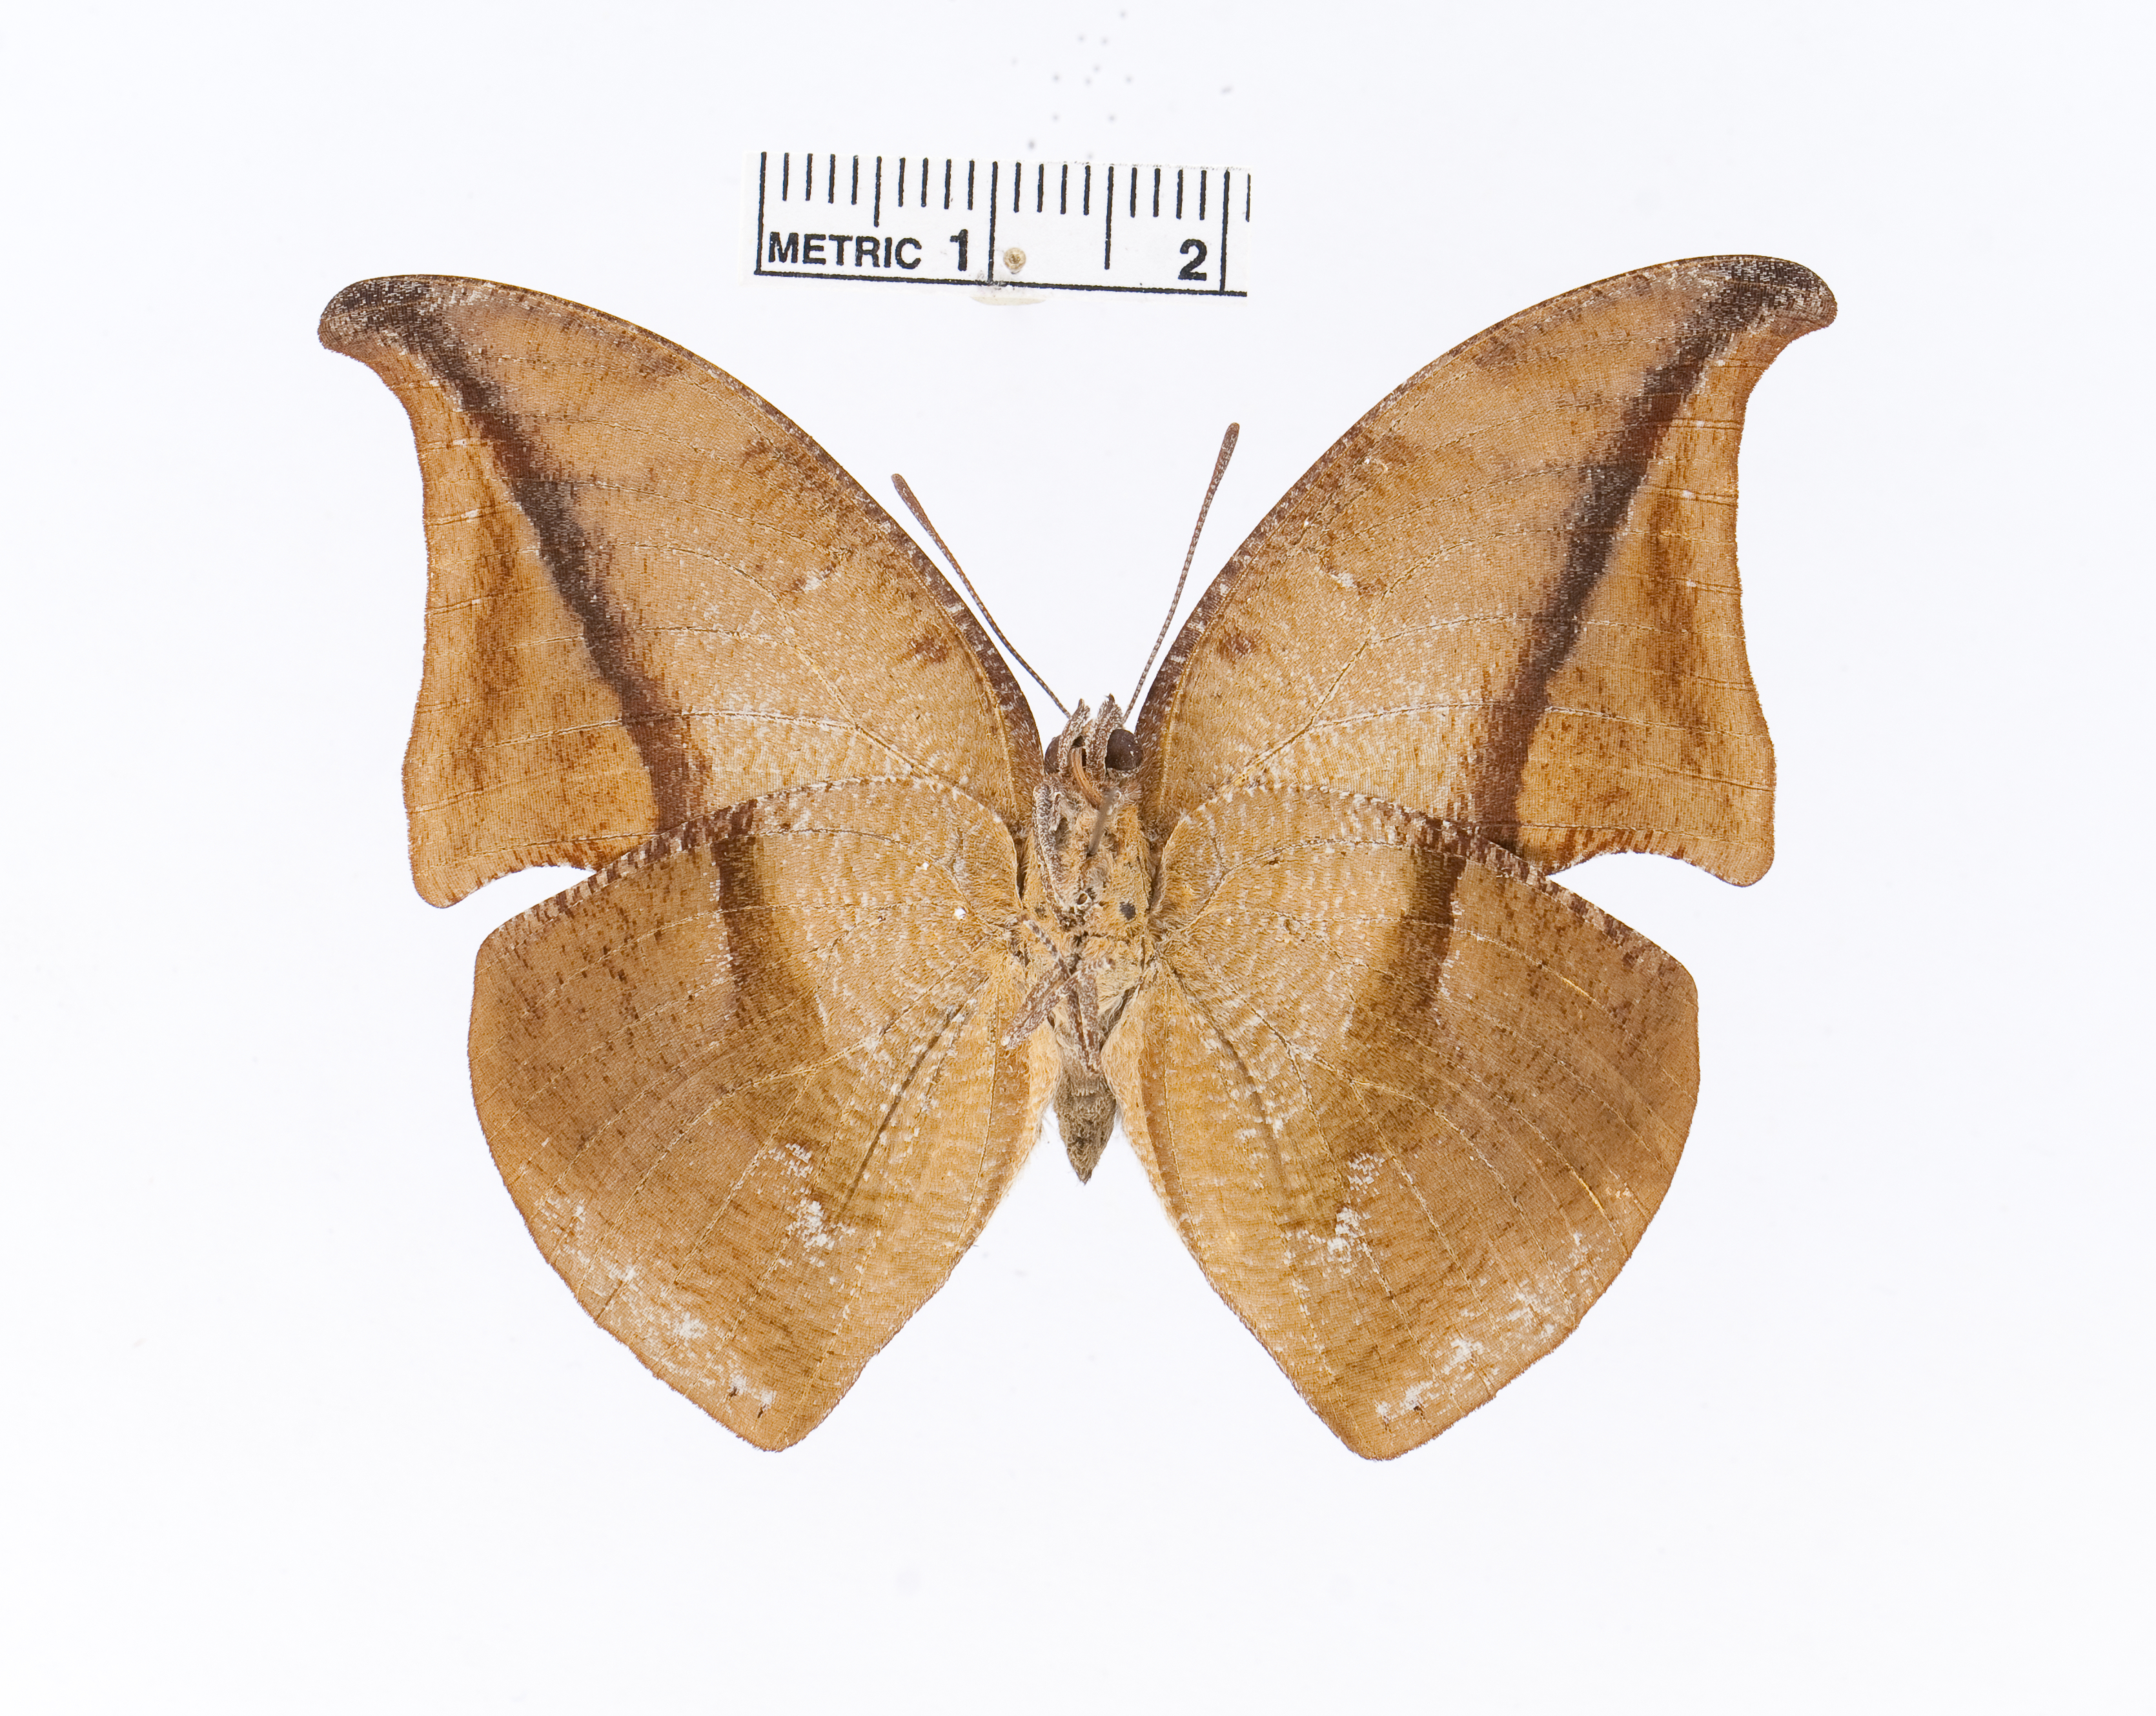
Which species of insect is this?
Memphis falcata
